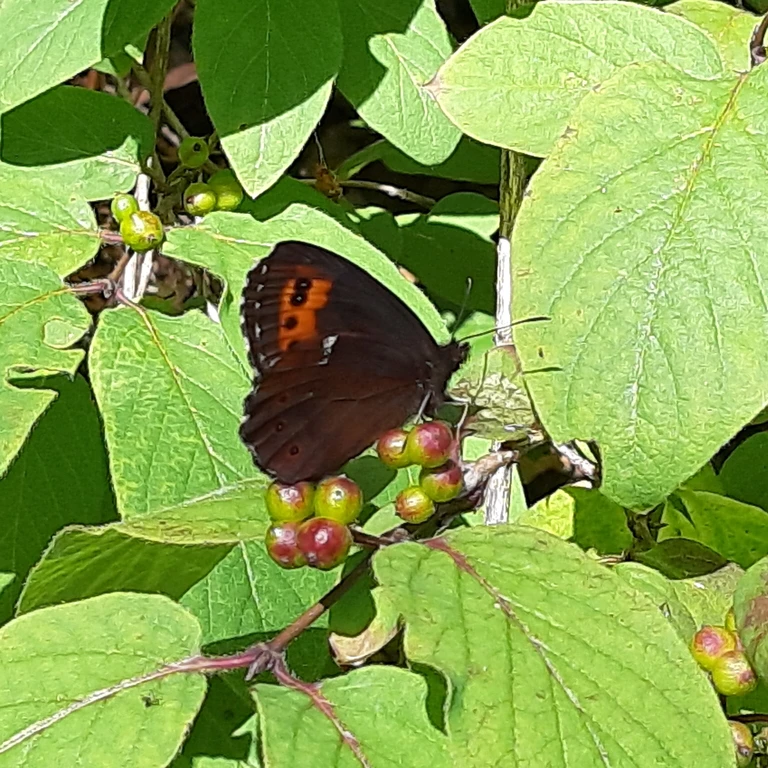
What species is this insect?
Erebia ligea
